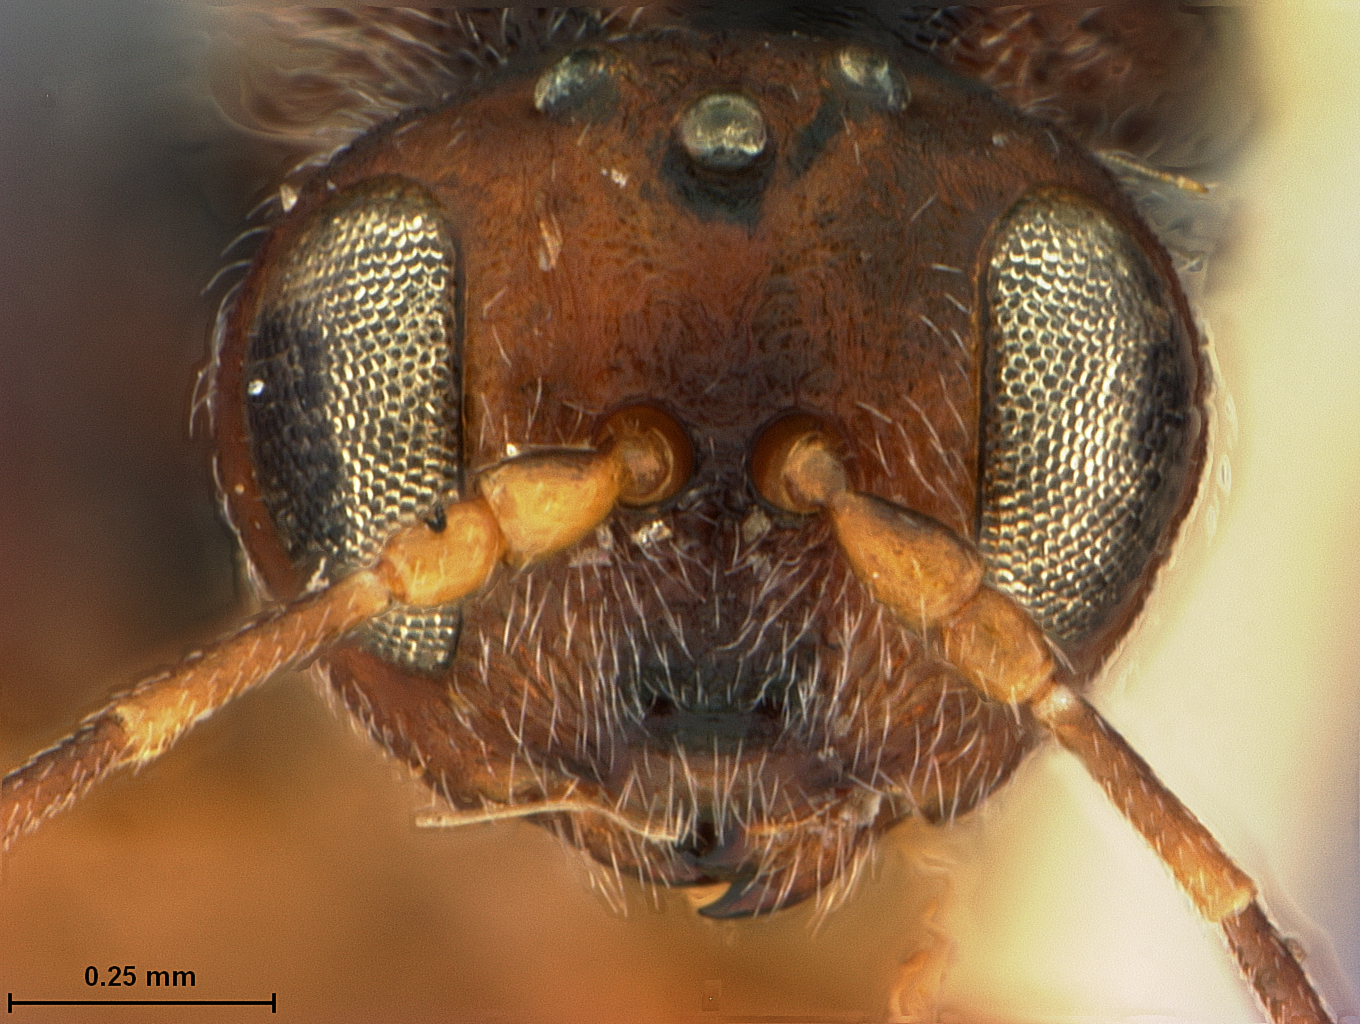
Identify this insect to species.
Andricus furnessulus
